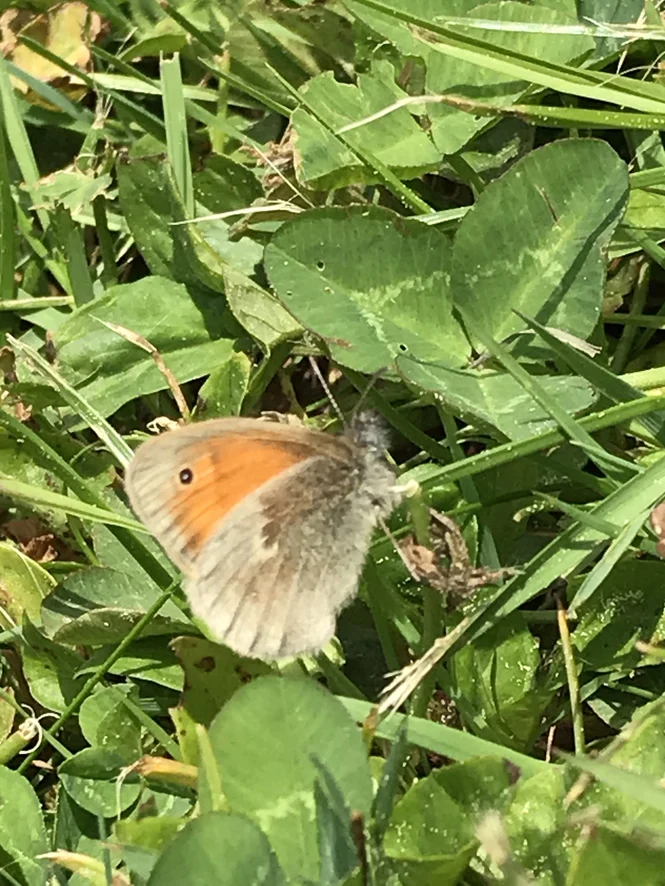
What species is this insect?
Coenonympha pamphilus
